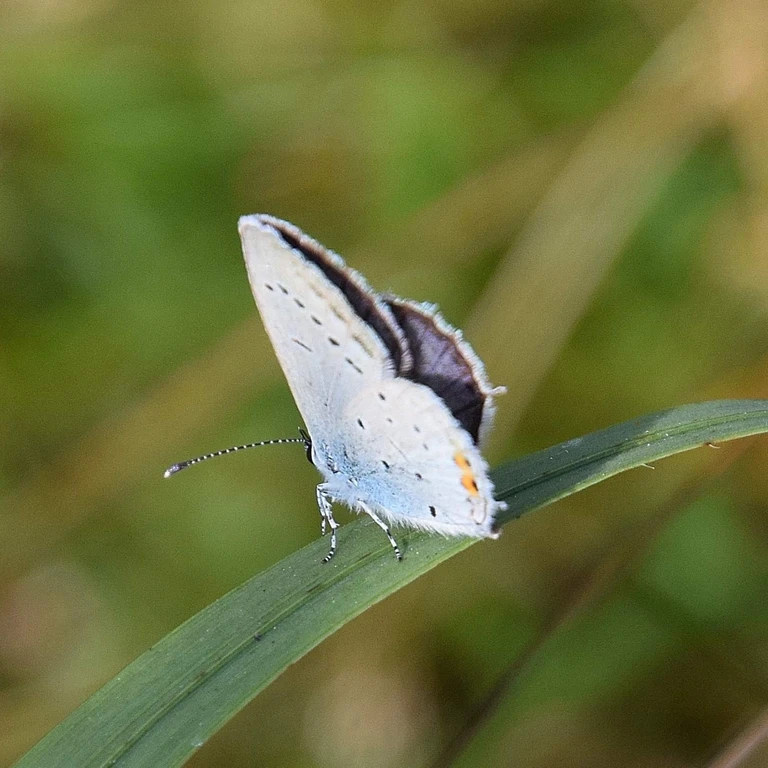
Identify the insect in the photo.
Cupido argiades (also Elkalyce argiades)
